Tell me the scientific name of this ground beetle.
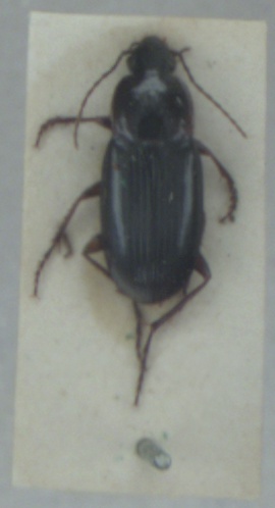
Calathus melanocephalus
